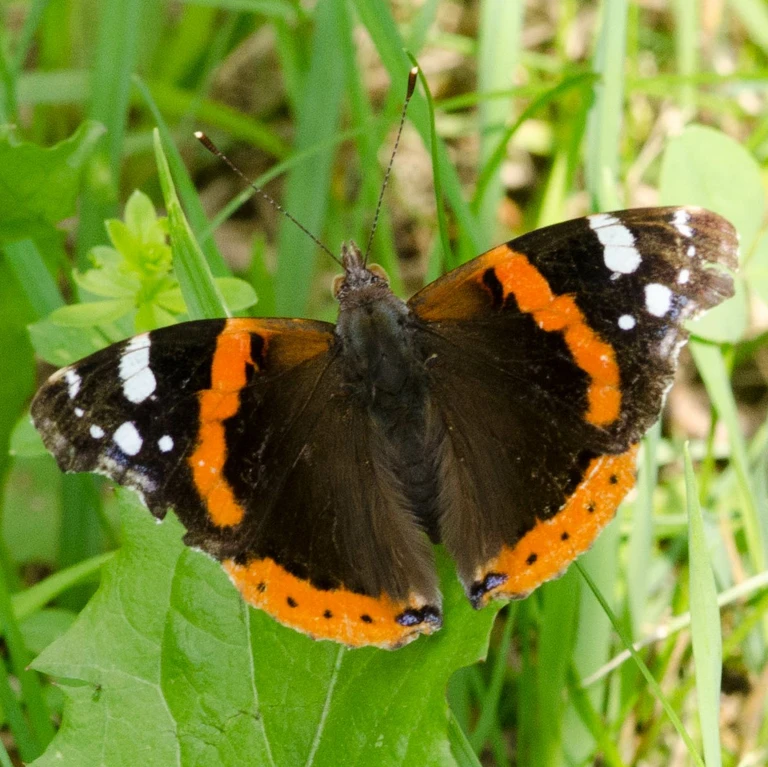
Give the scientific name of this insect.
Vanessa atalanta
